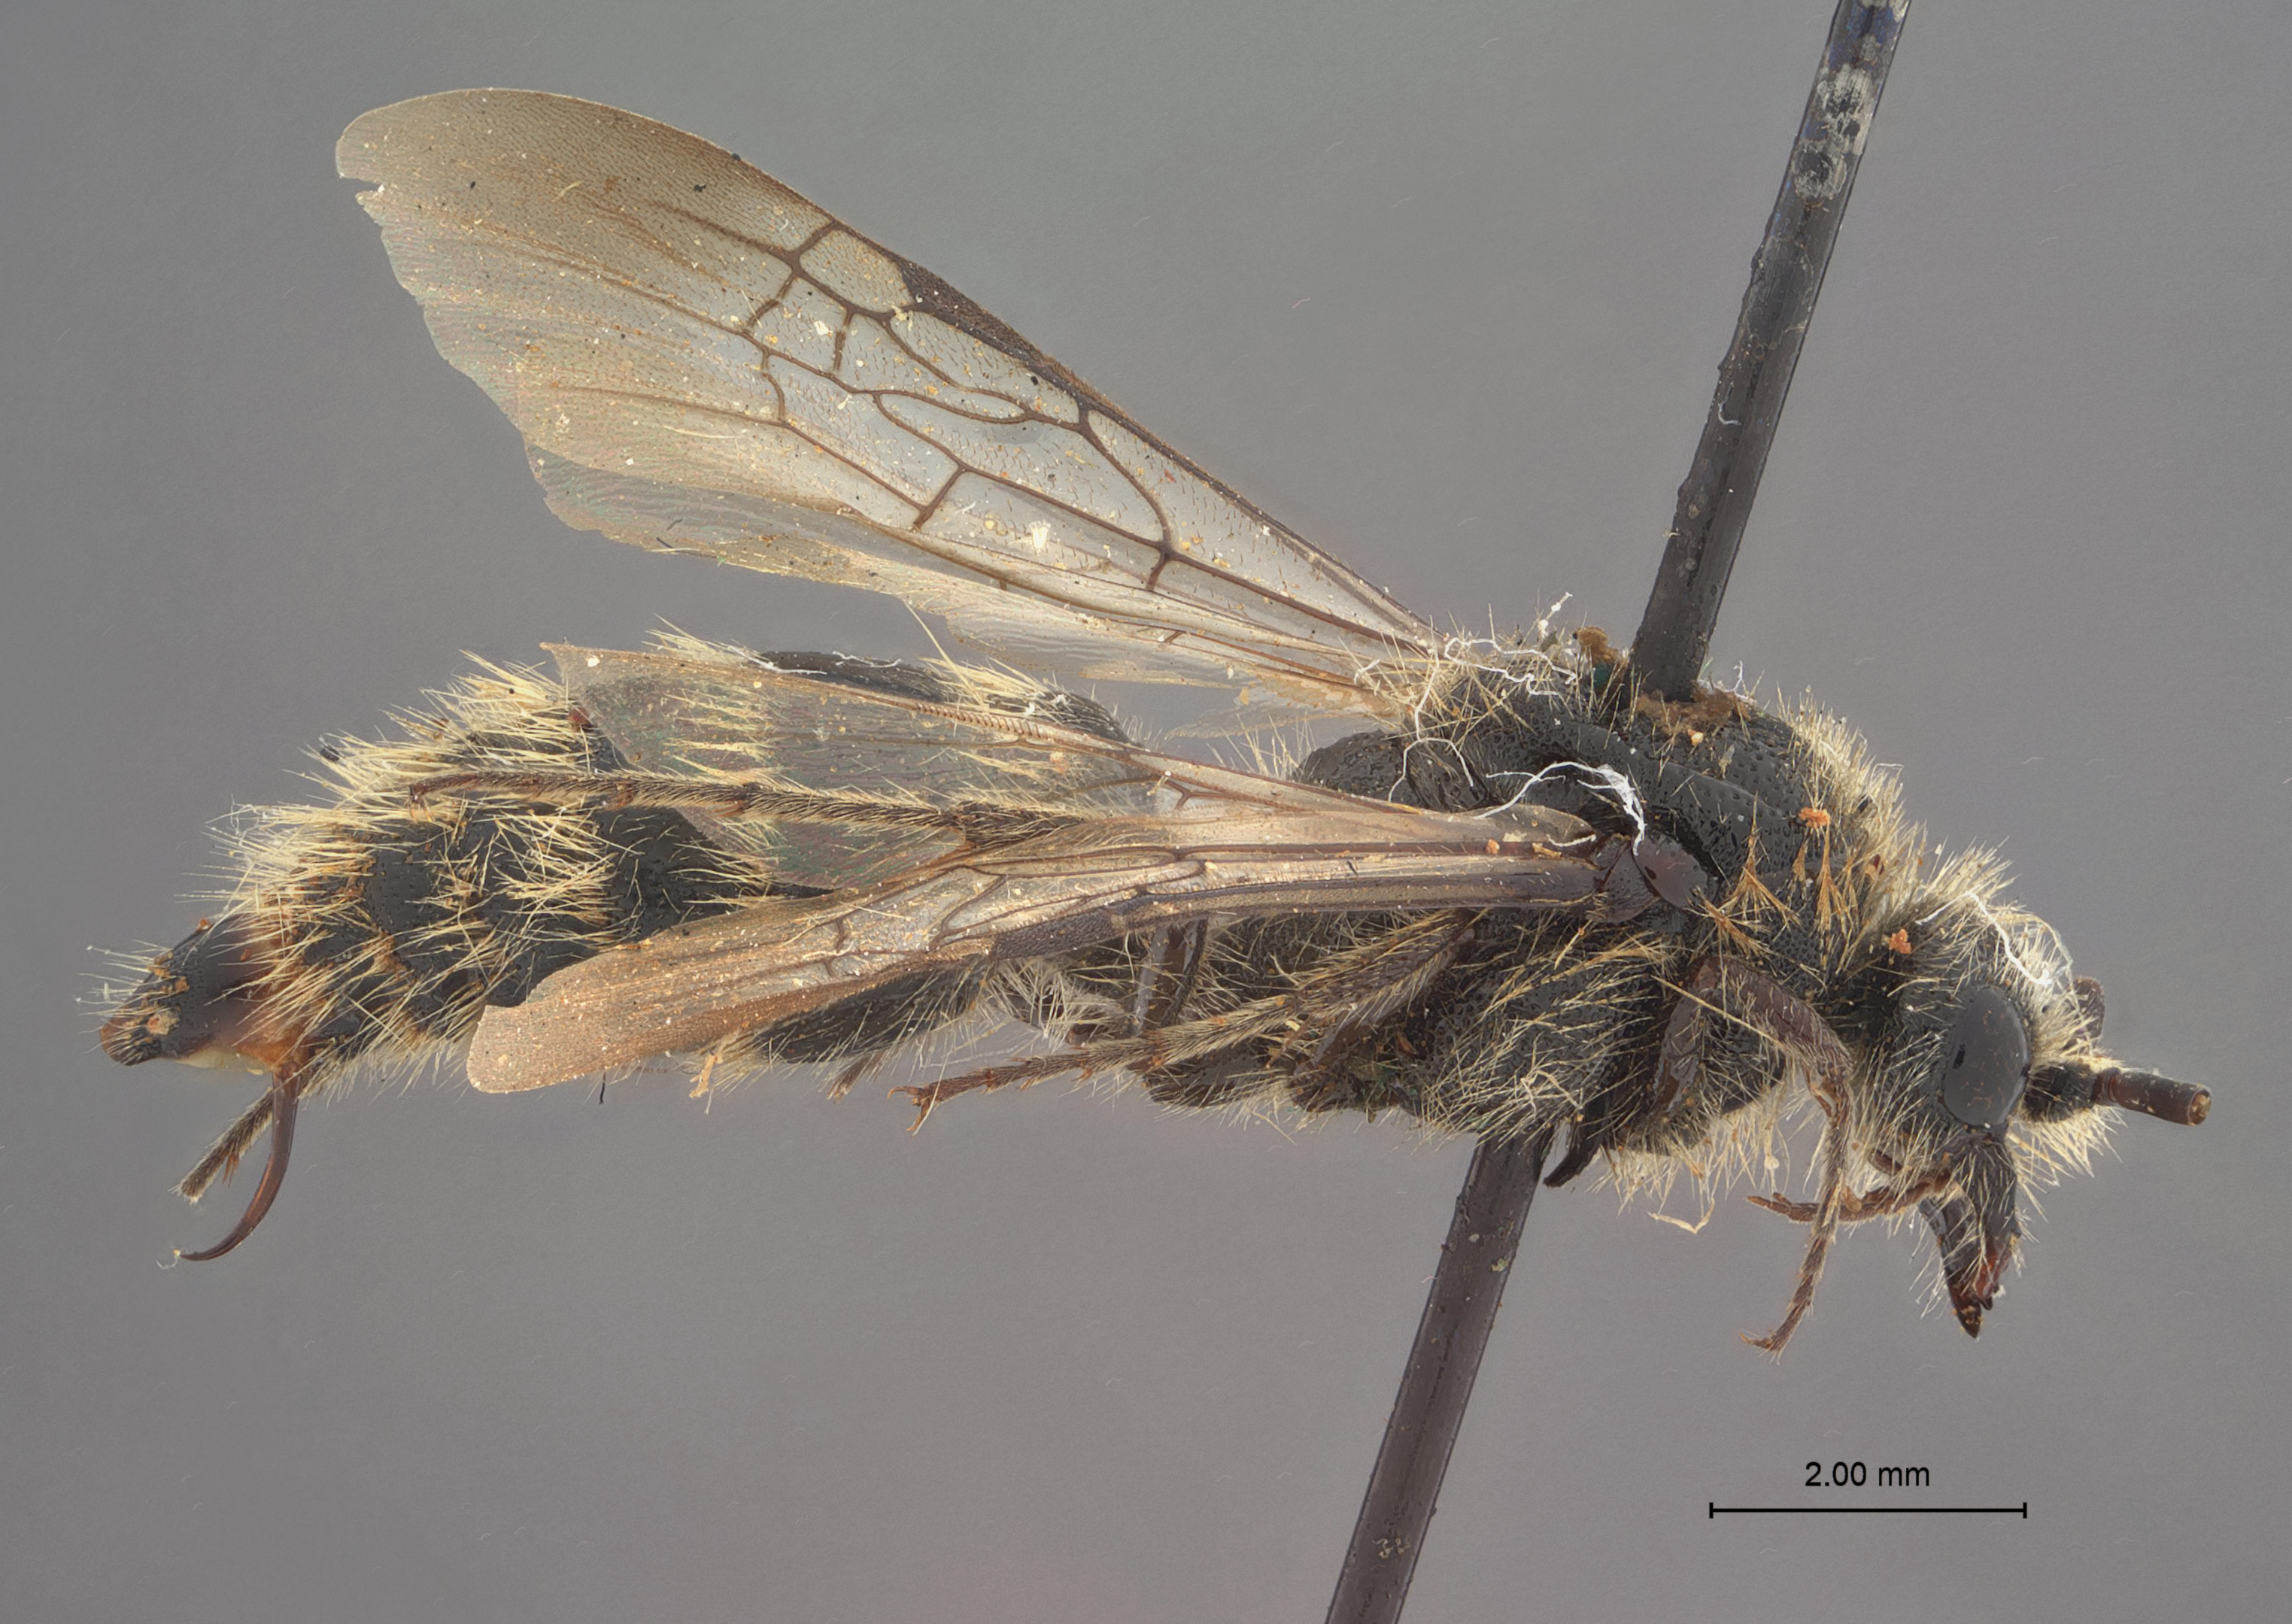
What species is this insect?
Colocistis pilosa
